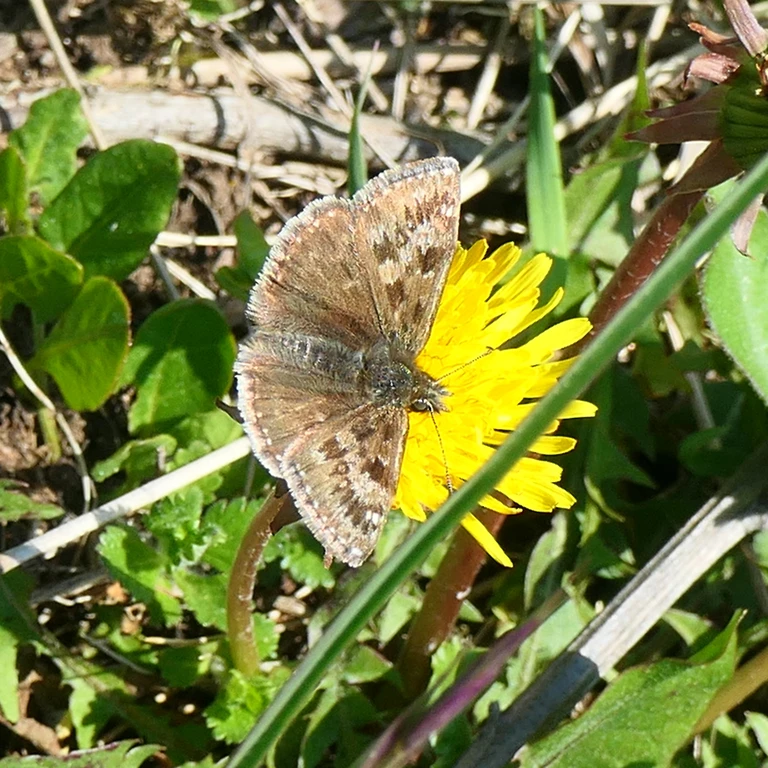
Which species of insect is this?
Erynnis tages
